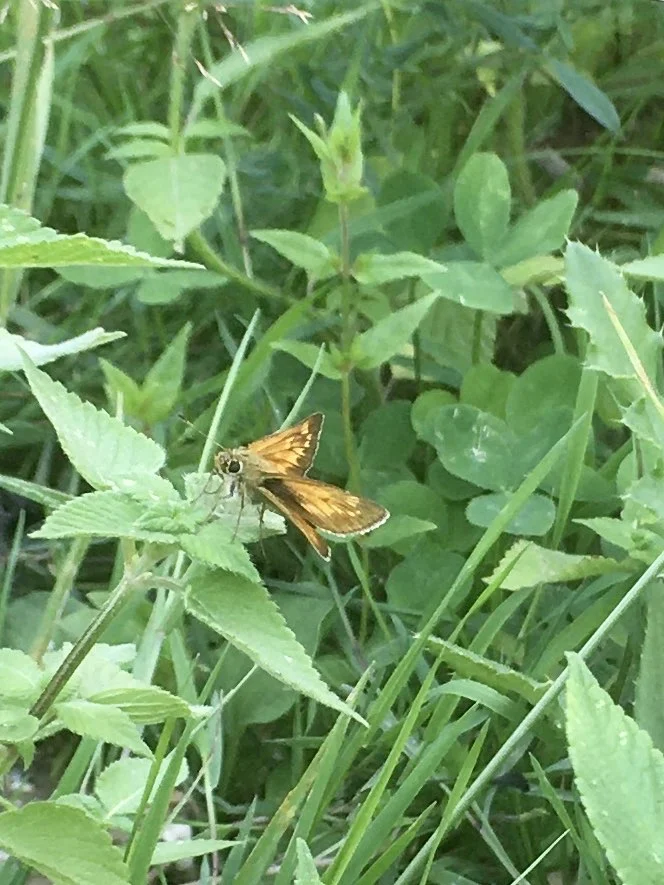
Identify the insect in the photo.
Ochlodes sylvanus (also Ochlodes venata)
